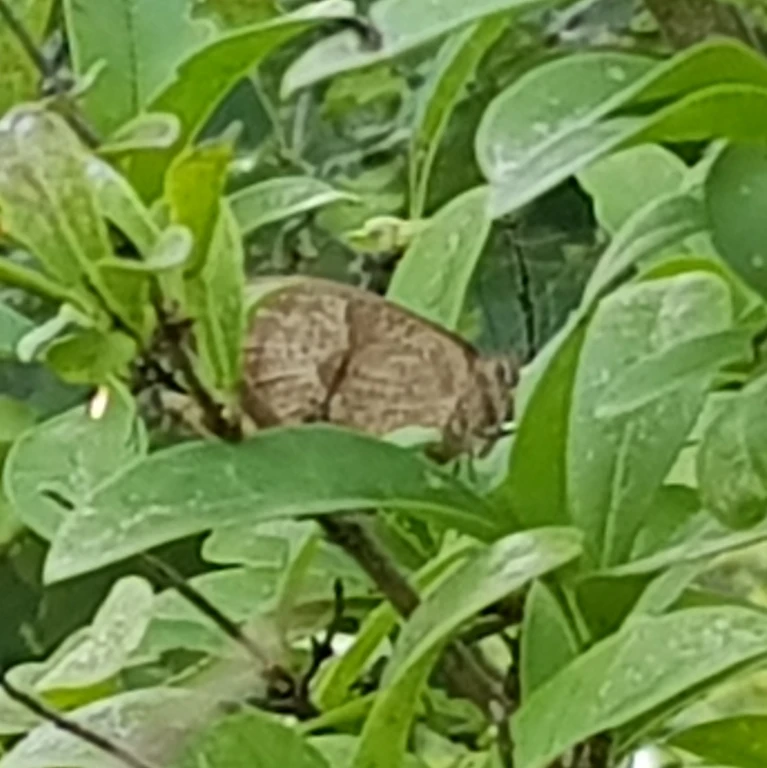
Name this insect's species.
Maniola jurtina
